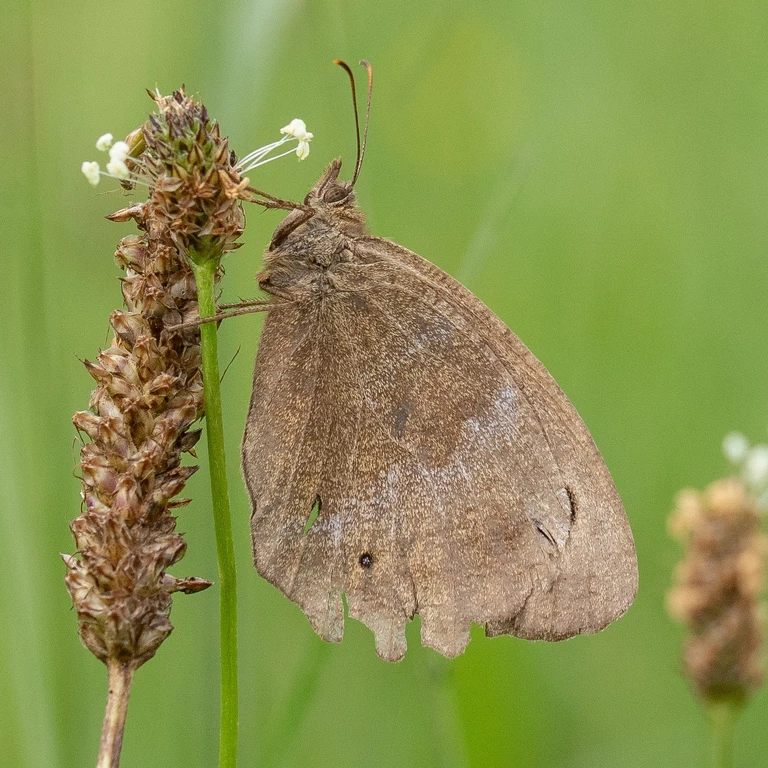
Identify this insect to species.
Minois dryas
